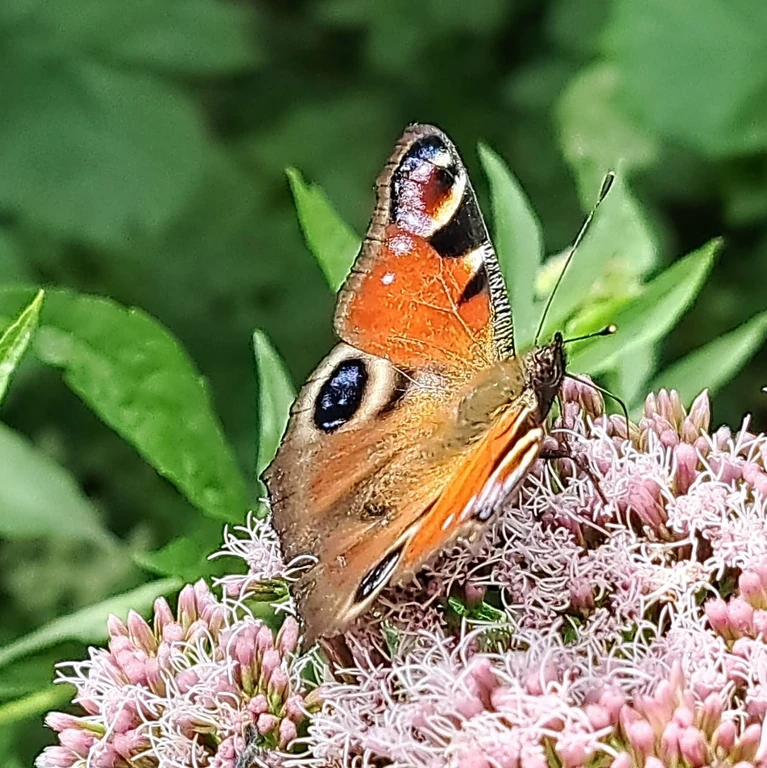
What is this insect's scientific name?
Aglais io
